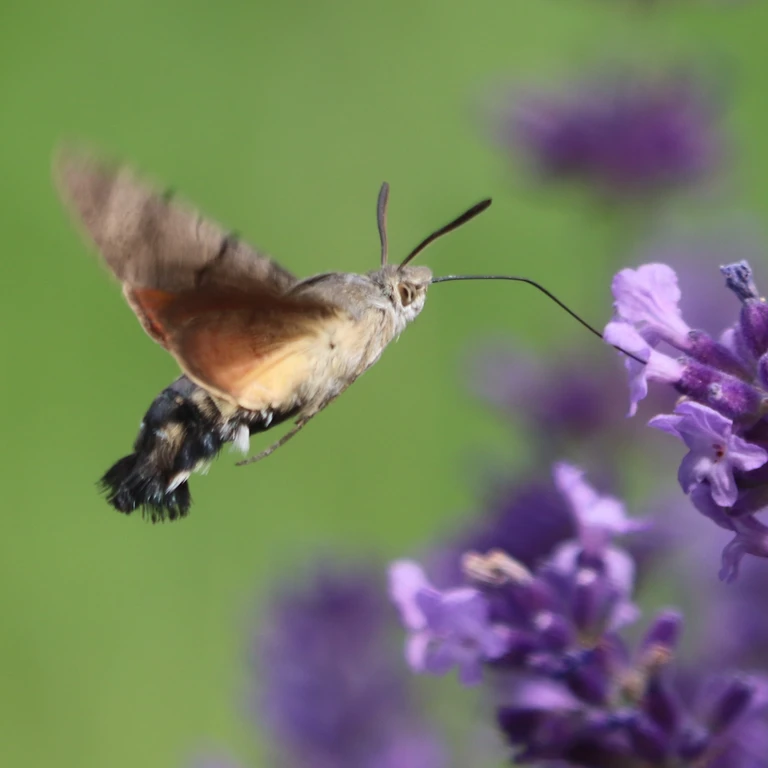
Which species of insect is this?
Macroglossum stellatarum
